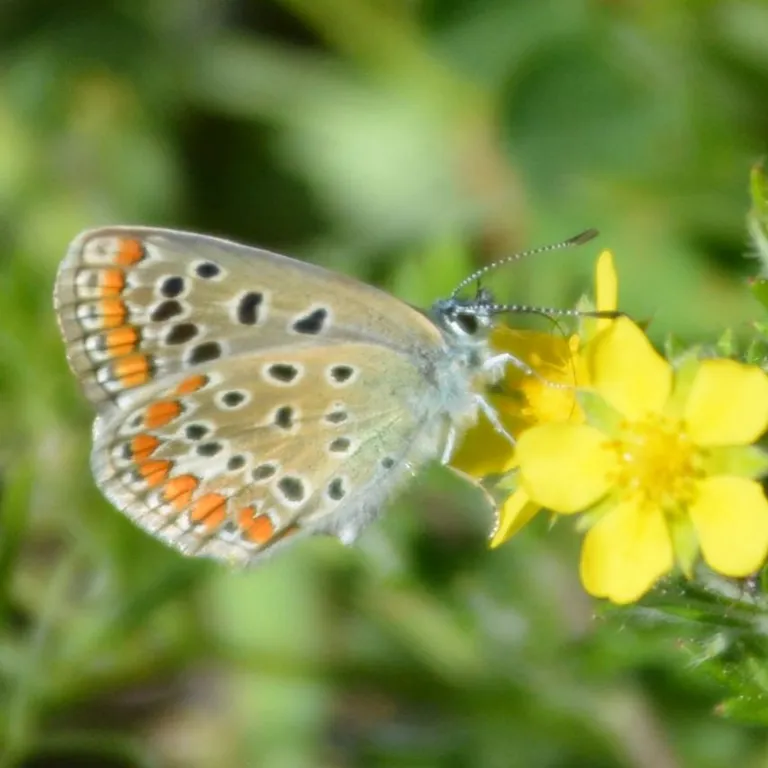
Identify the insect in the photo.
Polyommatus icarus
